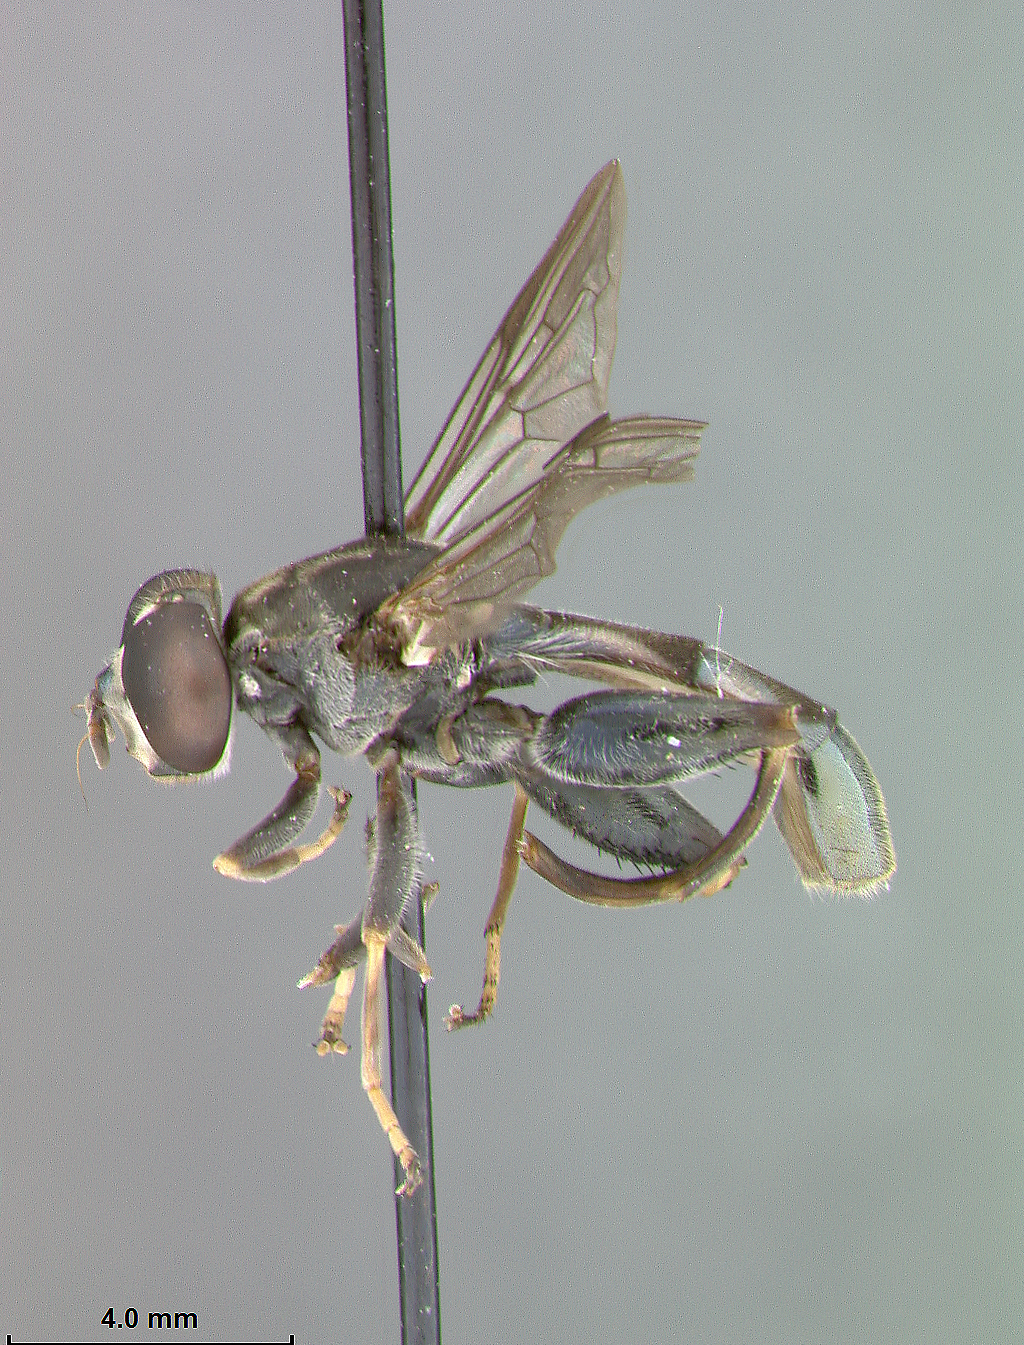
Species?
Planes boliviensis
